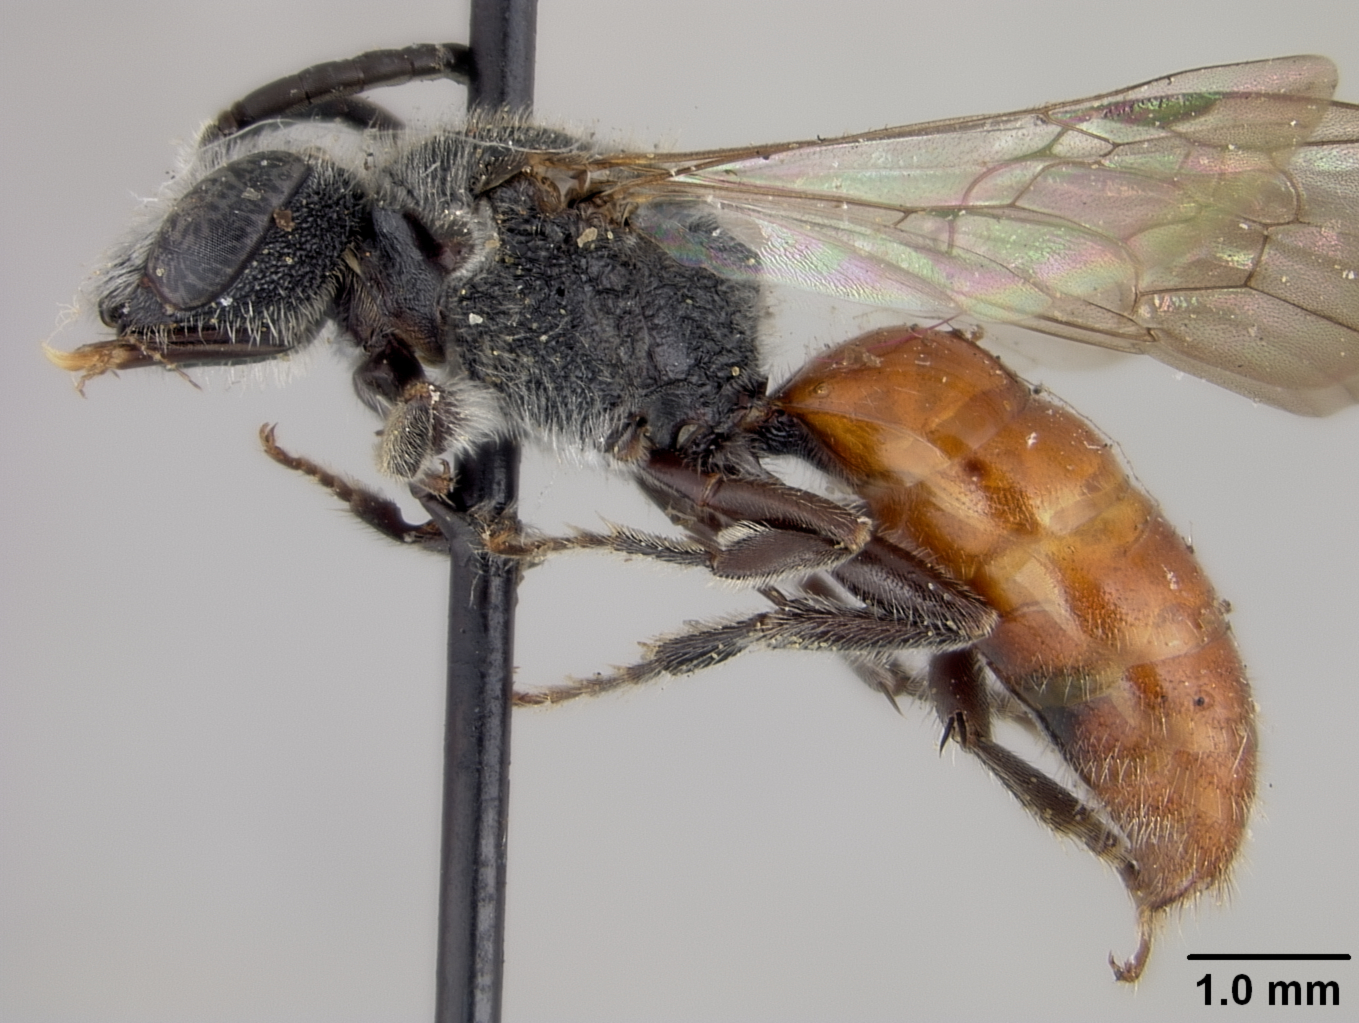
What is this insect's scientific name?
Sphecodes aroniae
